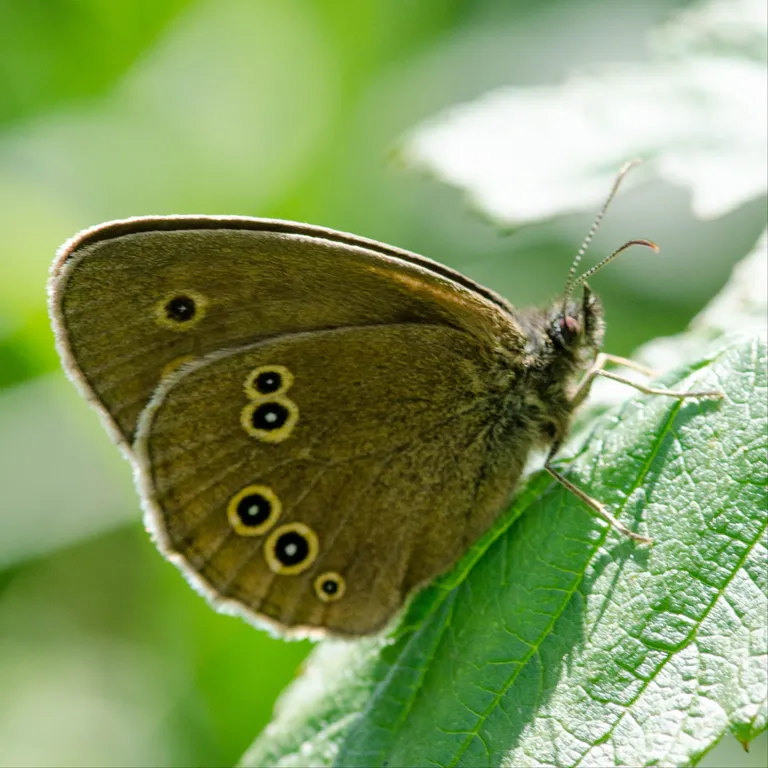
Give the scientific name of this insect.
Aphantopus hyperantus
